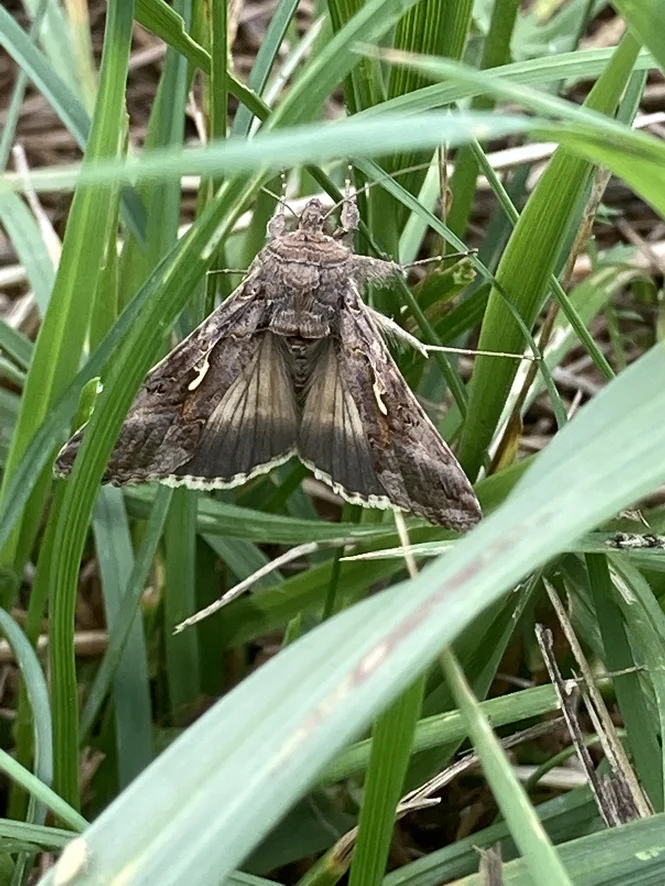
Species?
Autographa gamma
